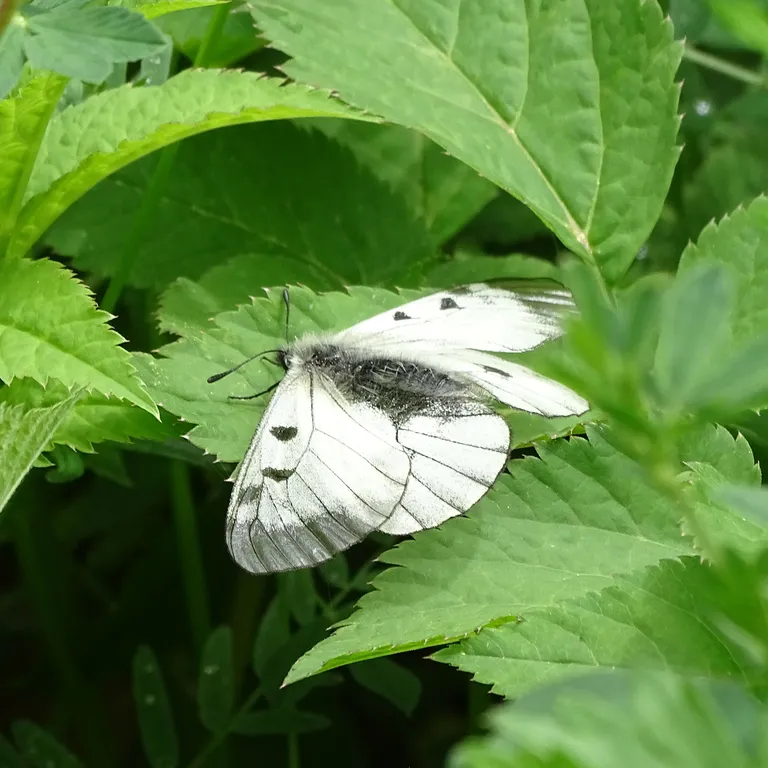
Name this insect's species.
Parnassius mnemosyne
